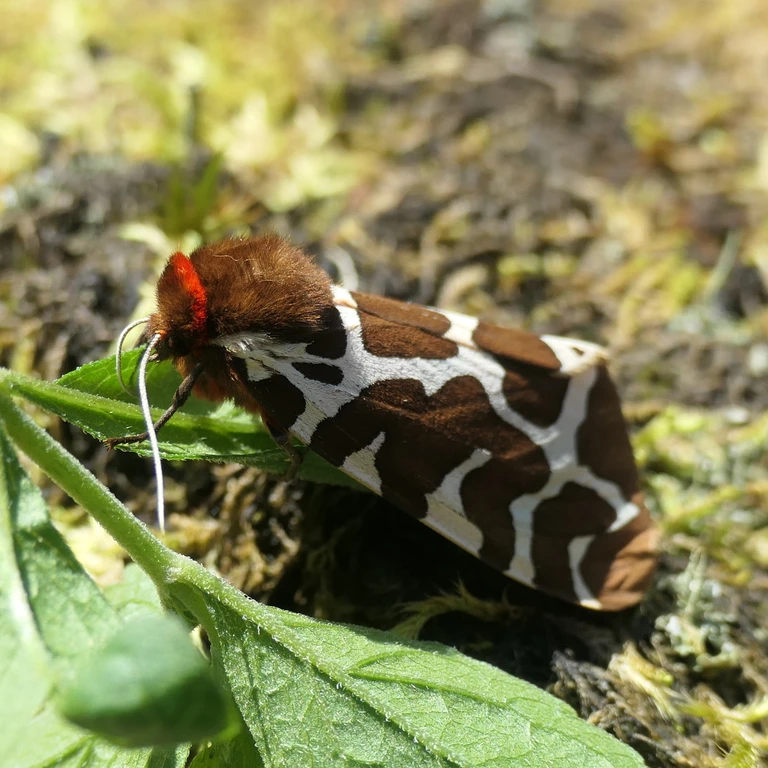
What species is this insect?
Arctia caja
